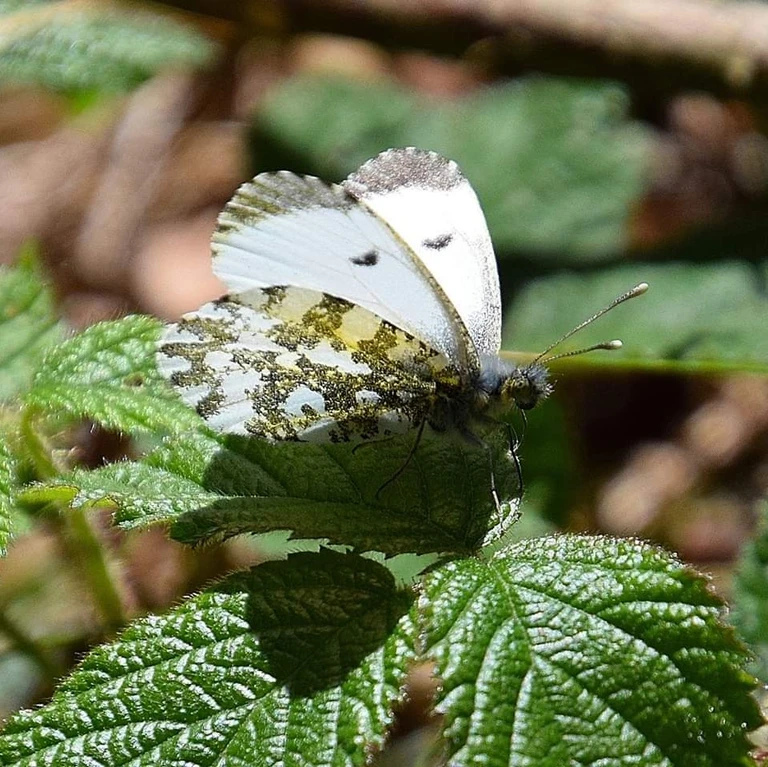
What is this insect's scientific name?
Anthocharis cardamines
